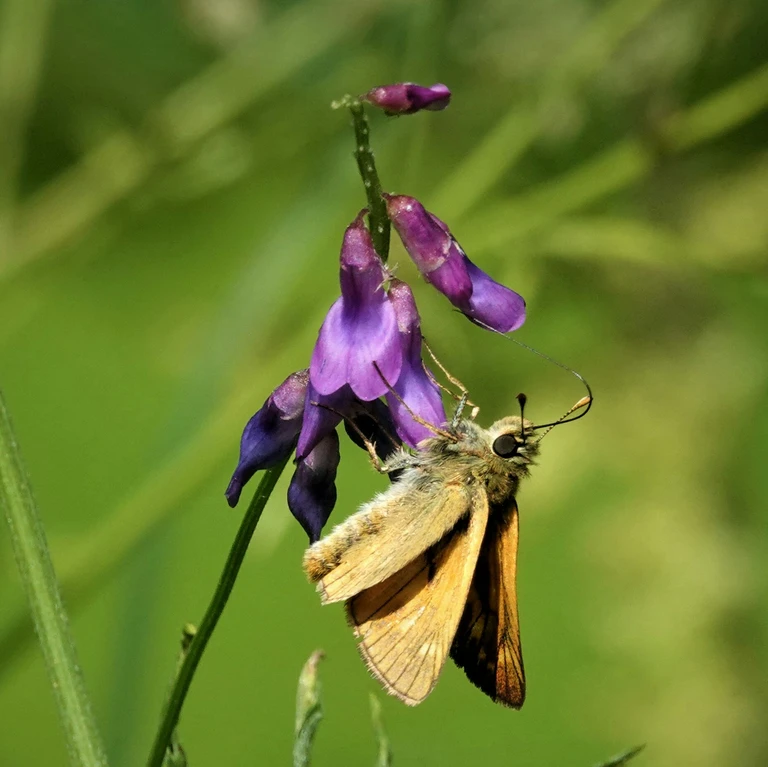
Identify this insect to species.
Ochlodes sylvanus (also Ochlodes venata)
